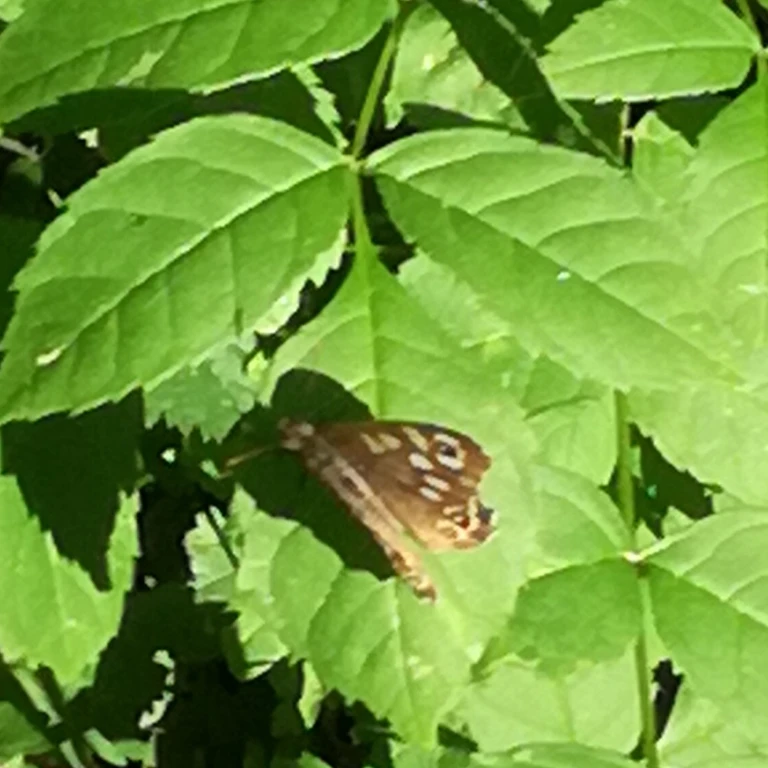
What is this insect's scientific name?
Pararge aegeria
